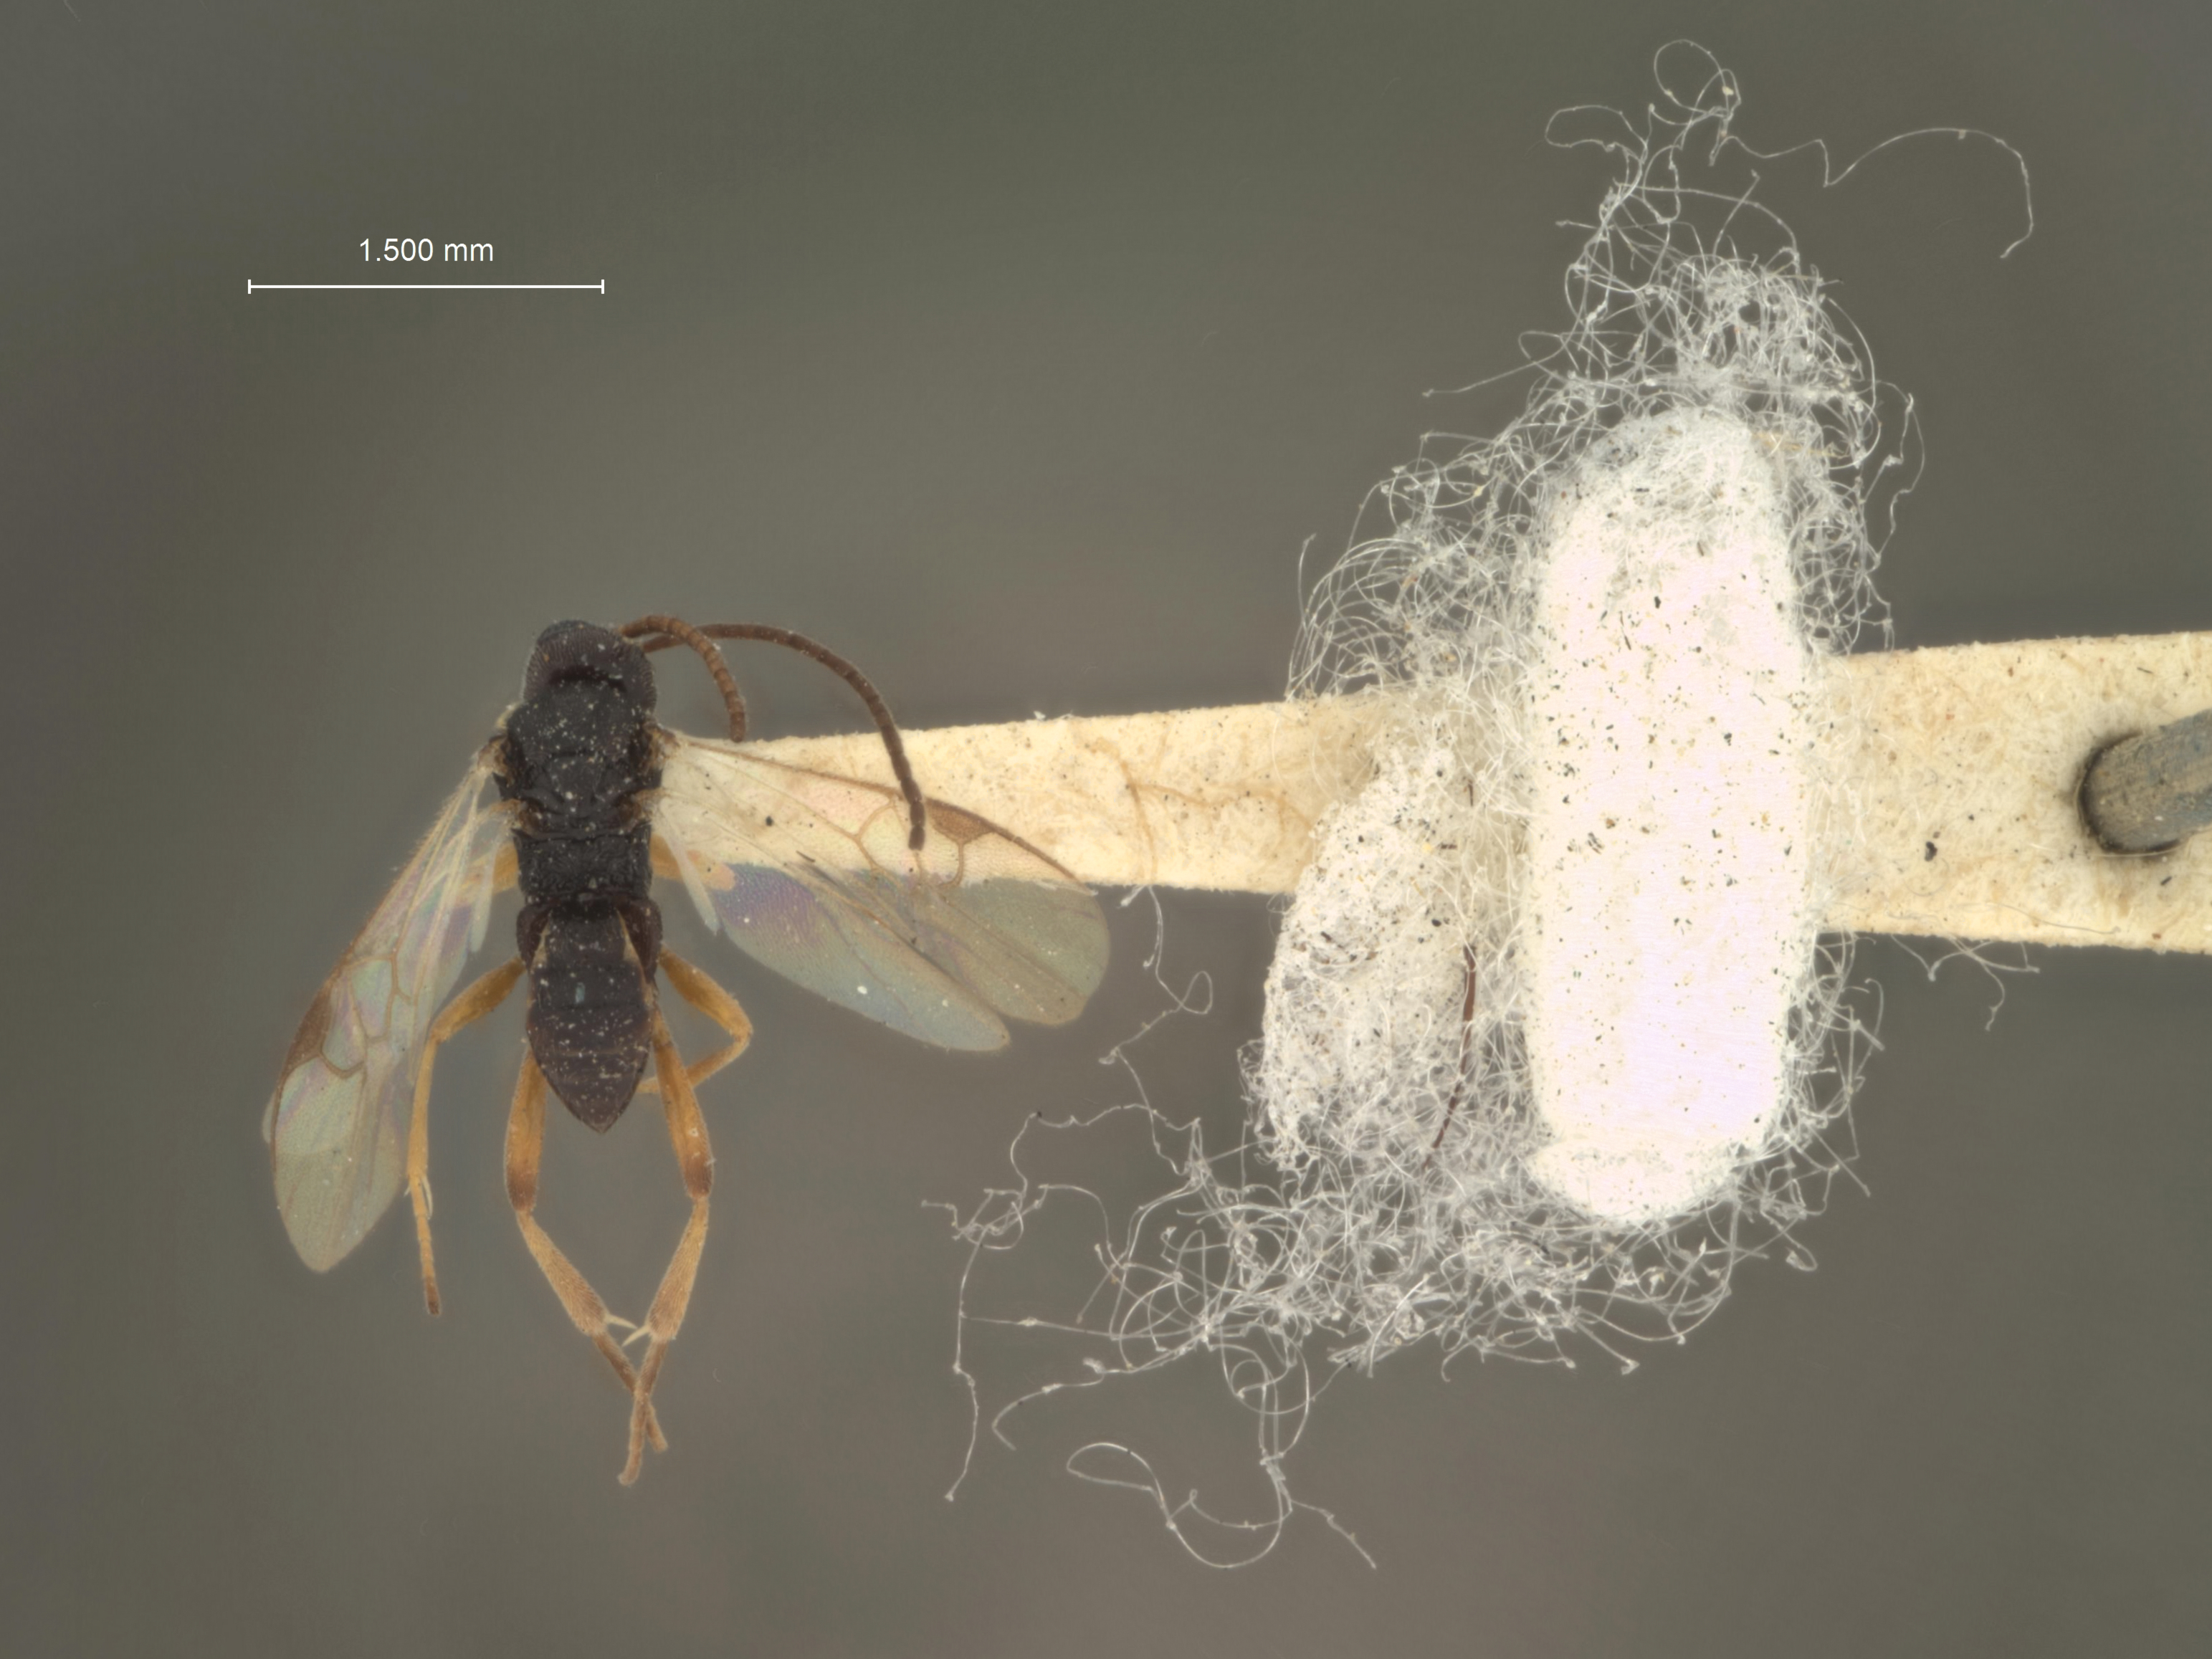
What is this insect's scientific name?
Apanteles argynnidis
